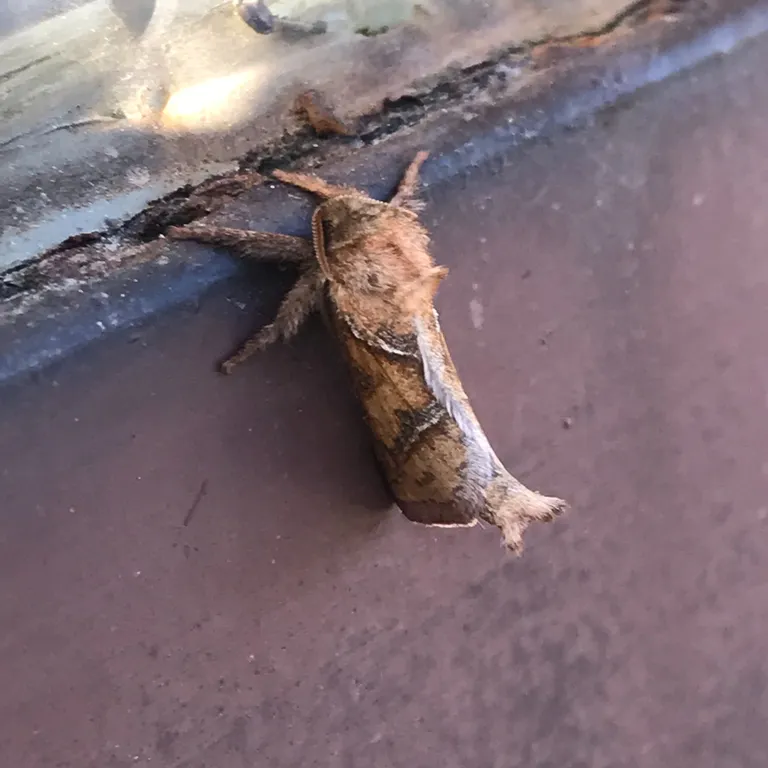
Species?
Triodia sylvina
